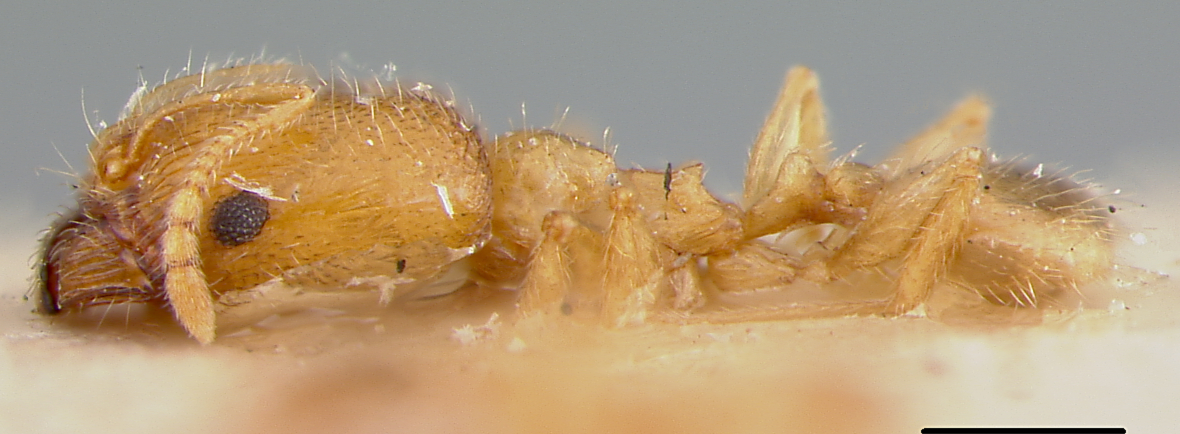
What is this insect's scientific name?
Pheidole californica
